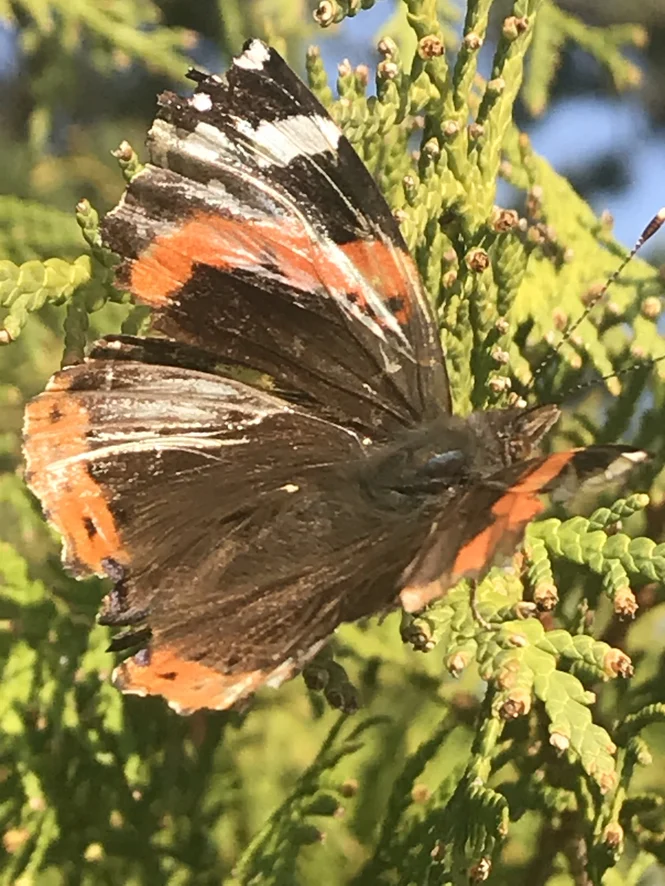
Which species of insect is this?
Vanessa atalanta
